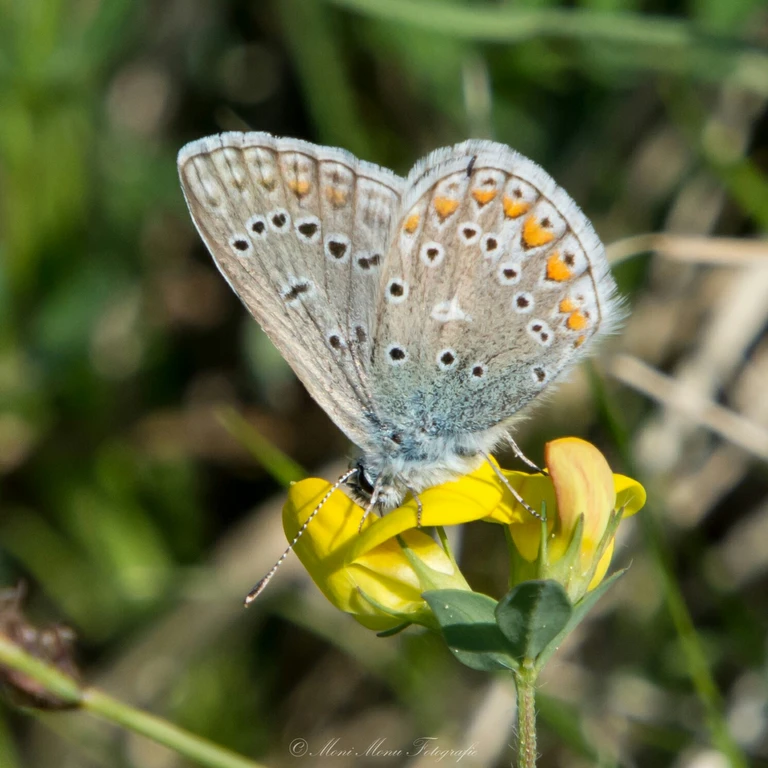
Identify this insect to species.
Polyommatus icarus
